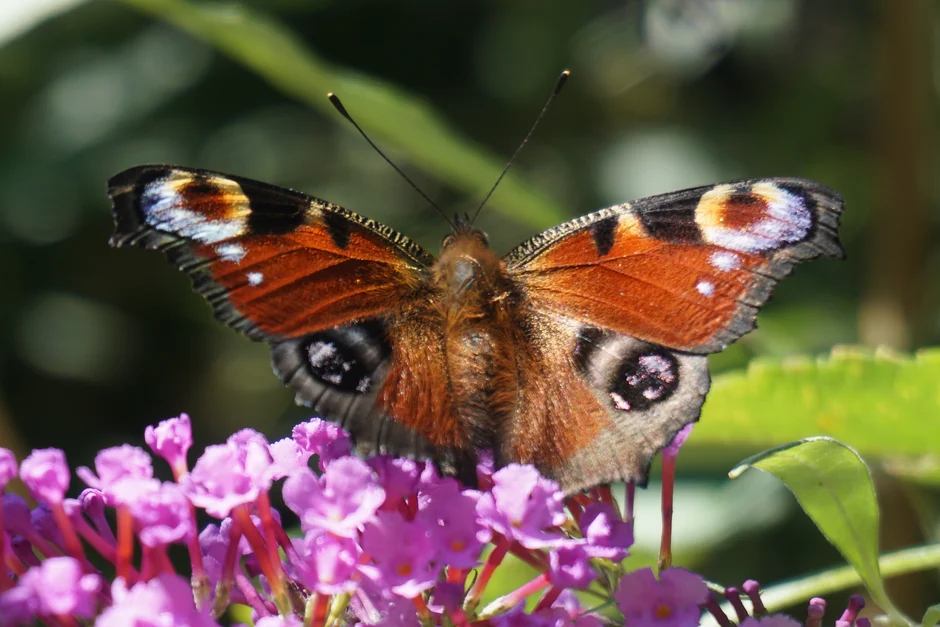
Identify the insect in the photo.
Aglais io
